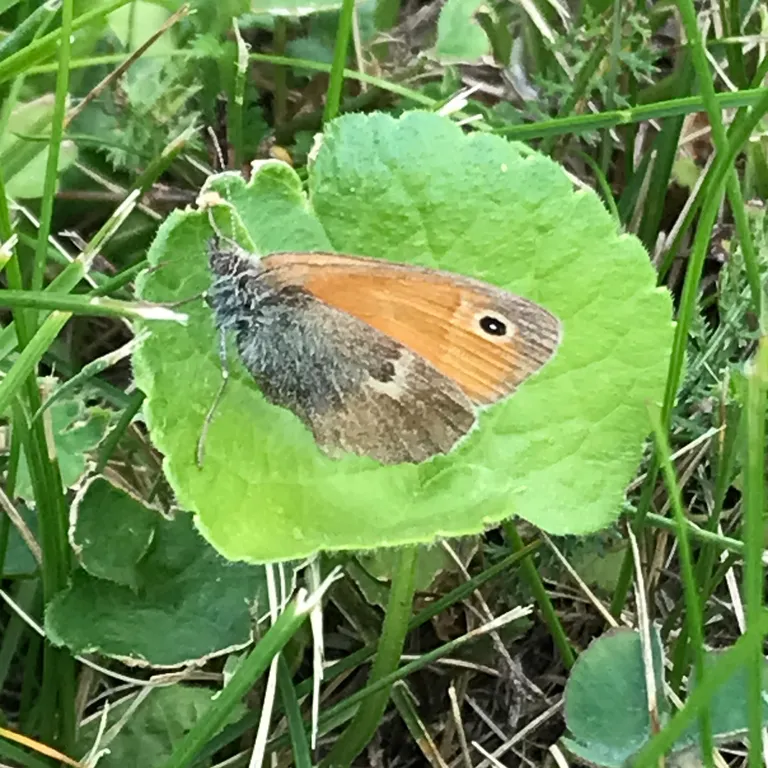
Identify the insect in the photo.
Coenonympha pamphilus
